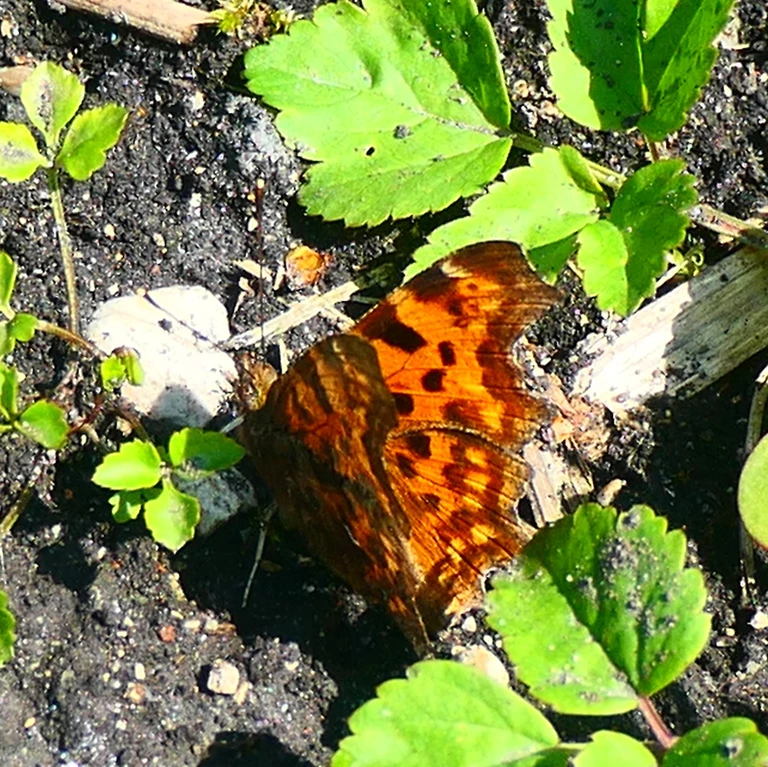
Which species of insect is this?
Polygonia c-album
